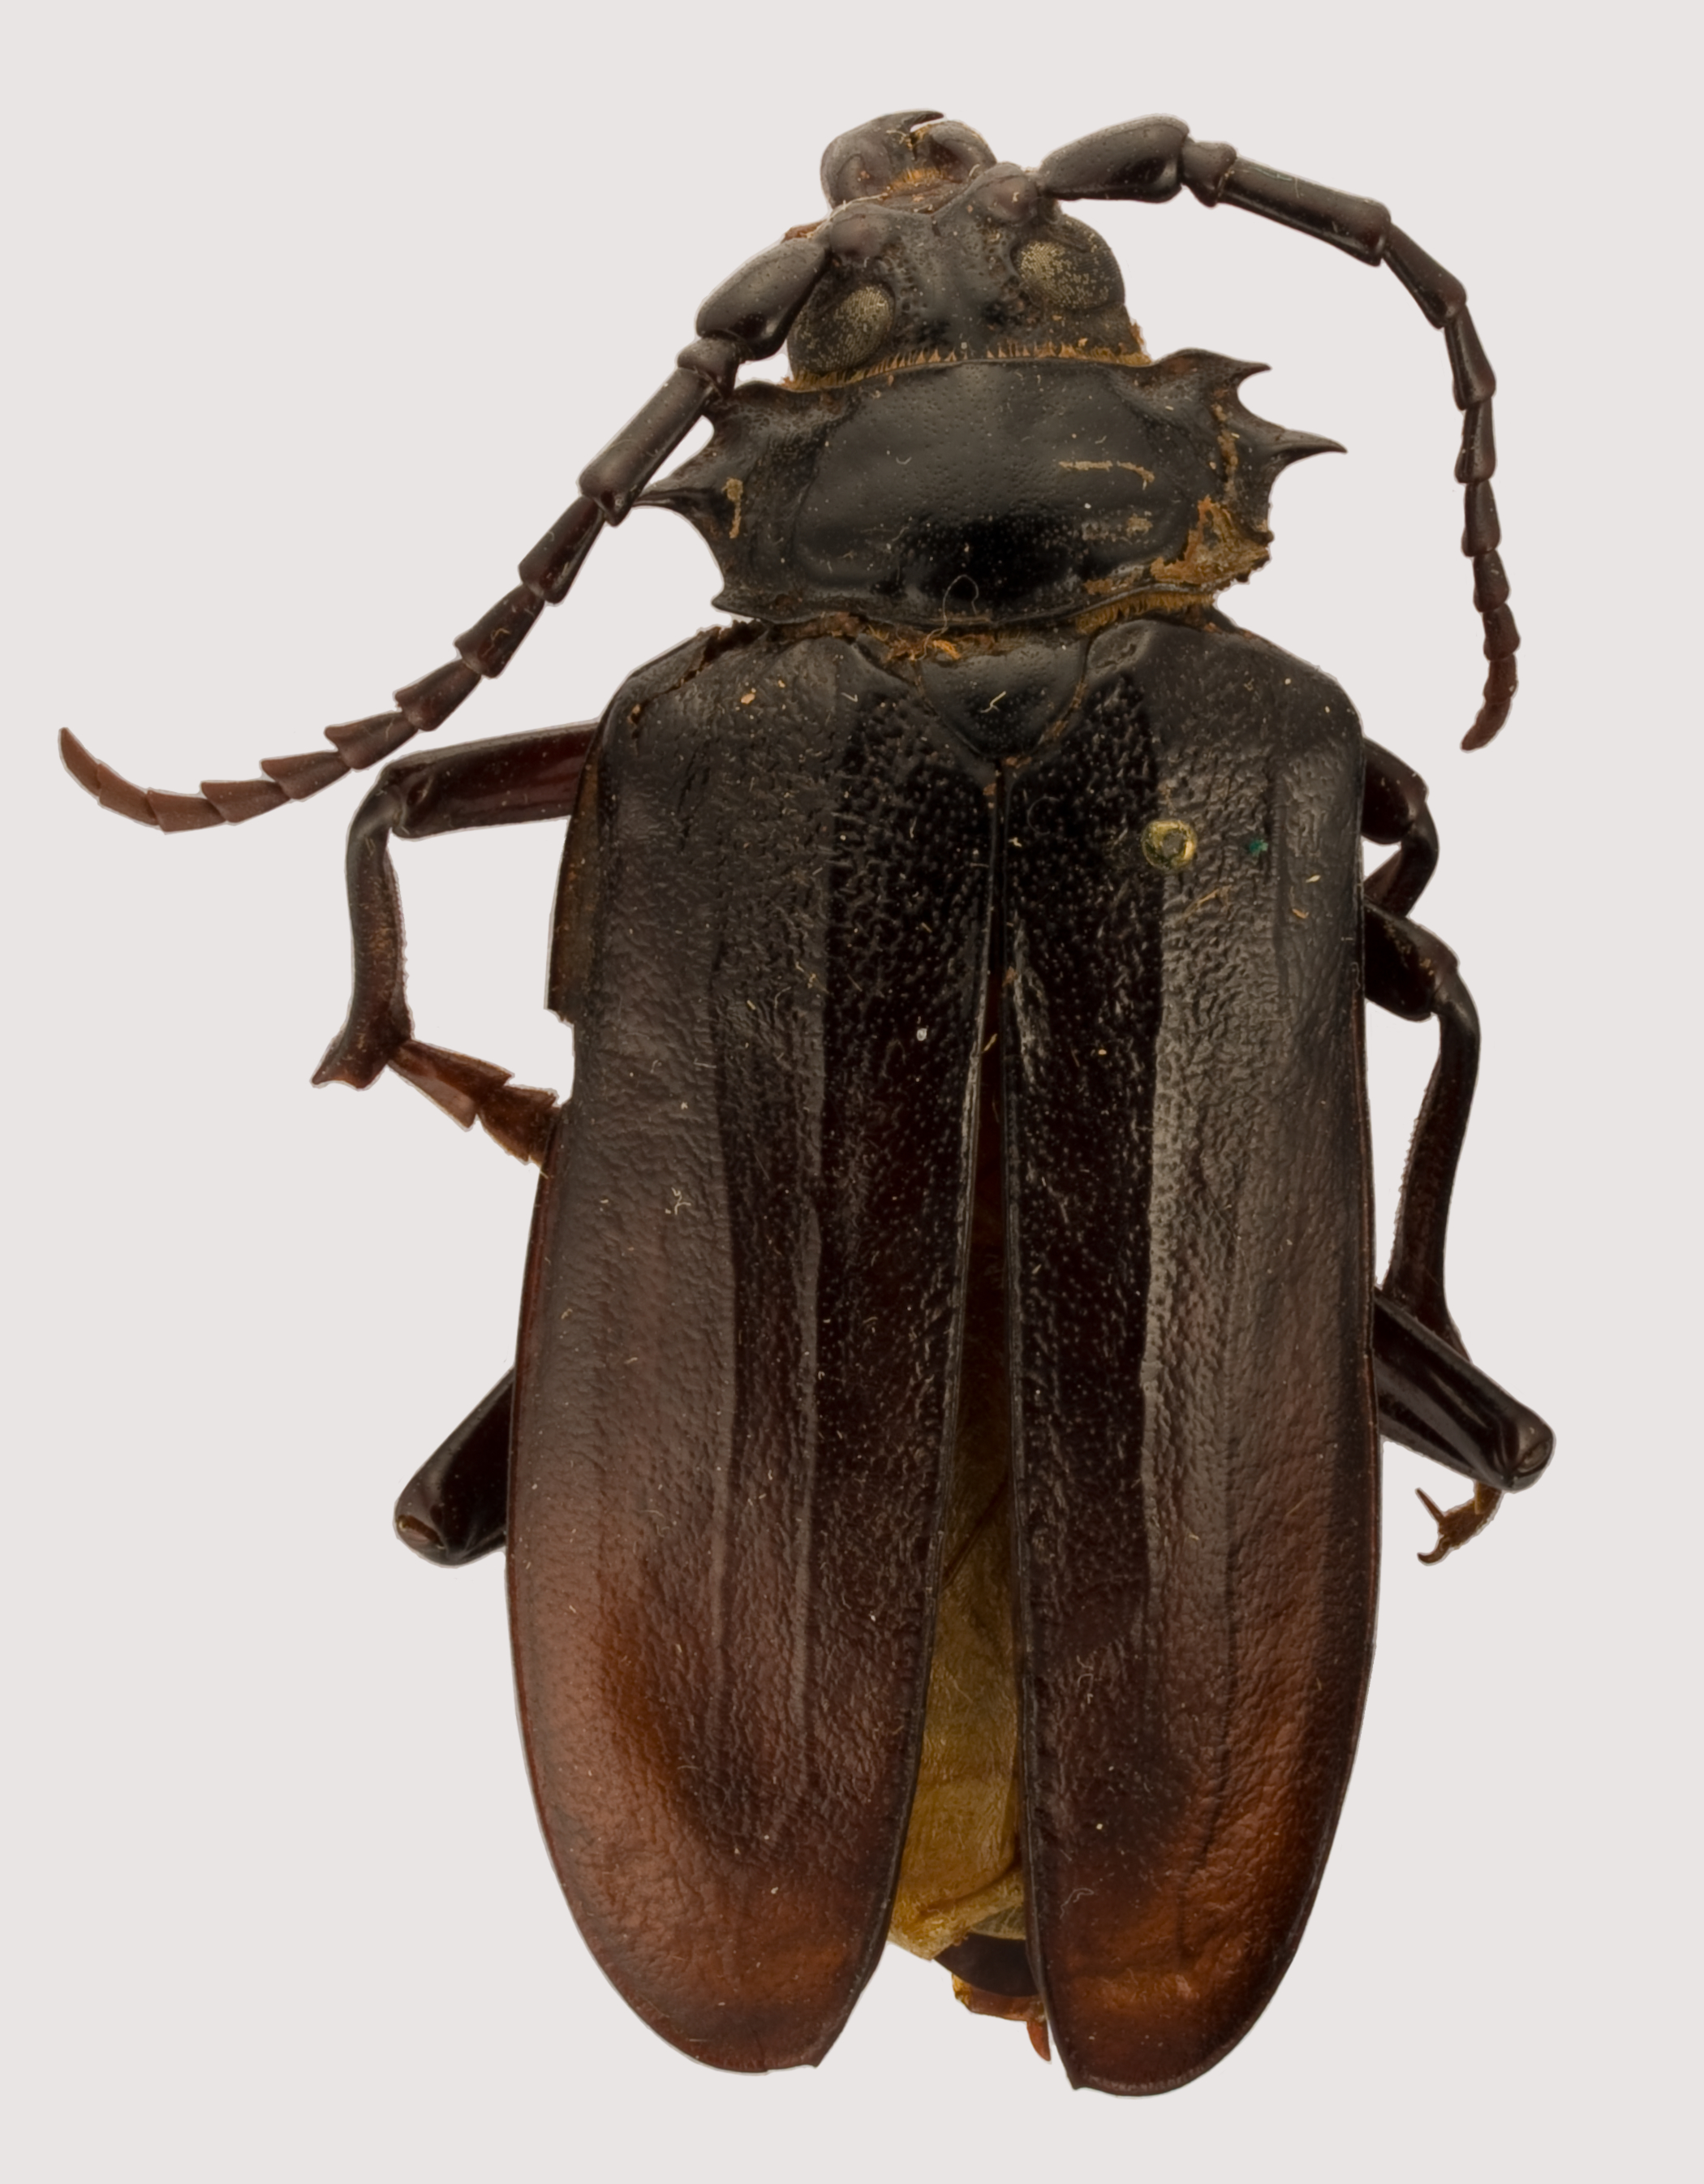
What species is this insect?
Prionus tetricus (also Prionus heroicus)
